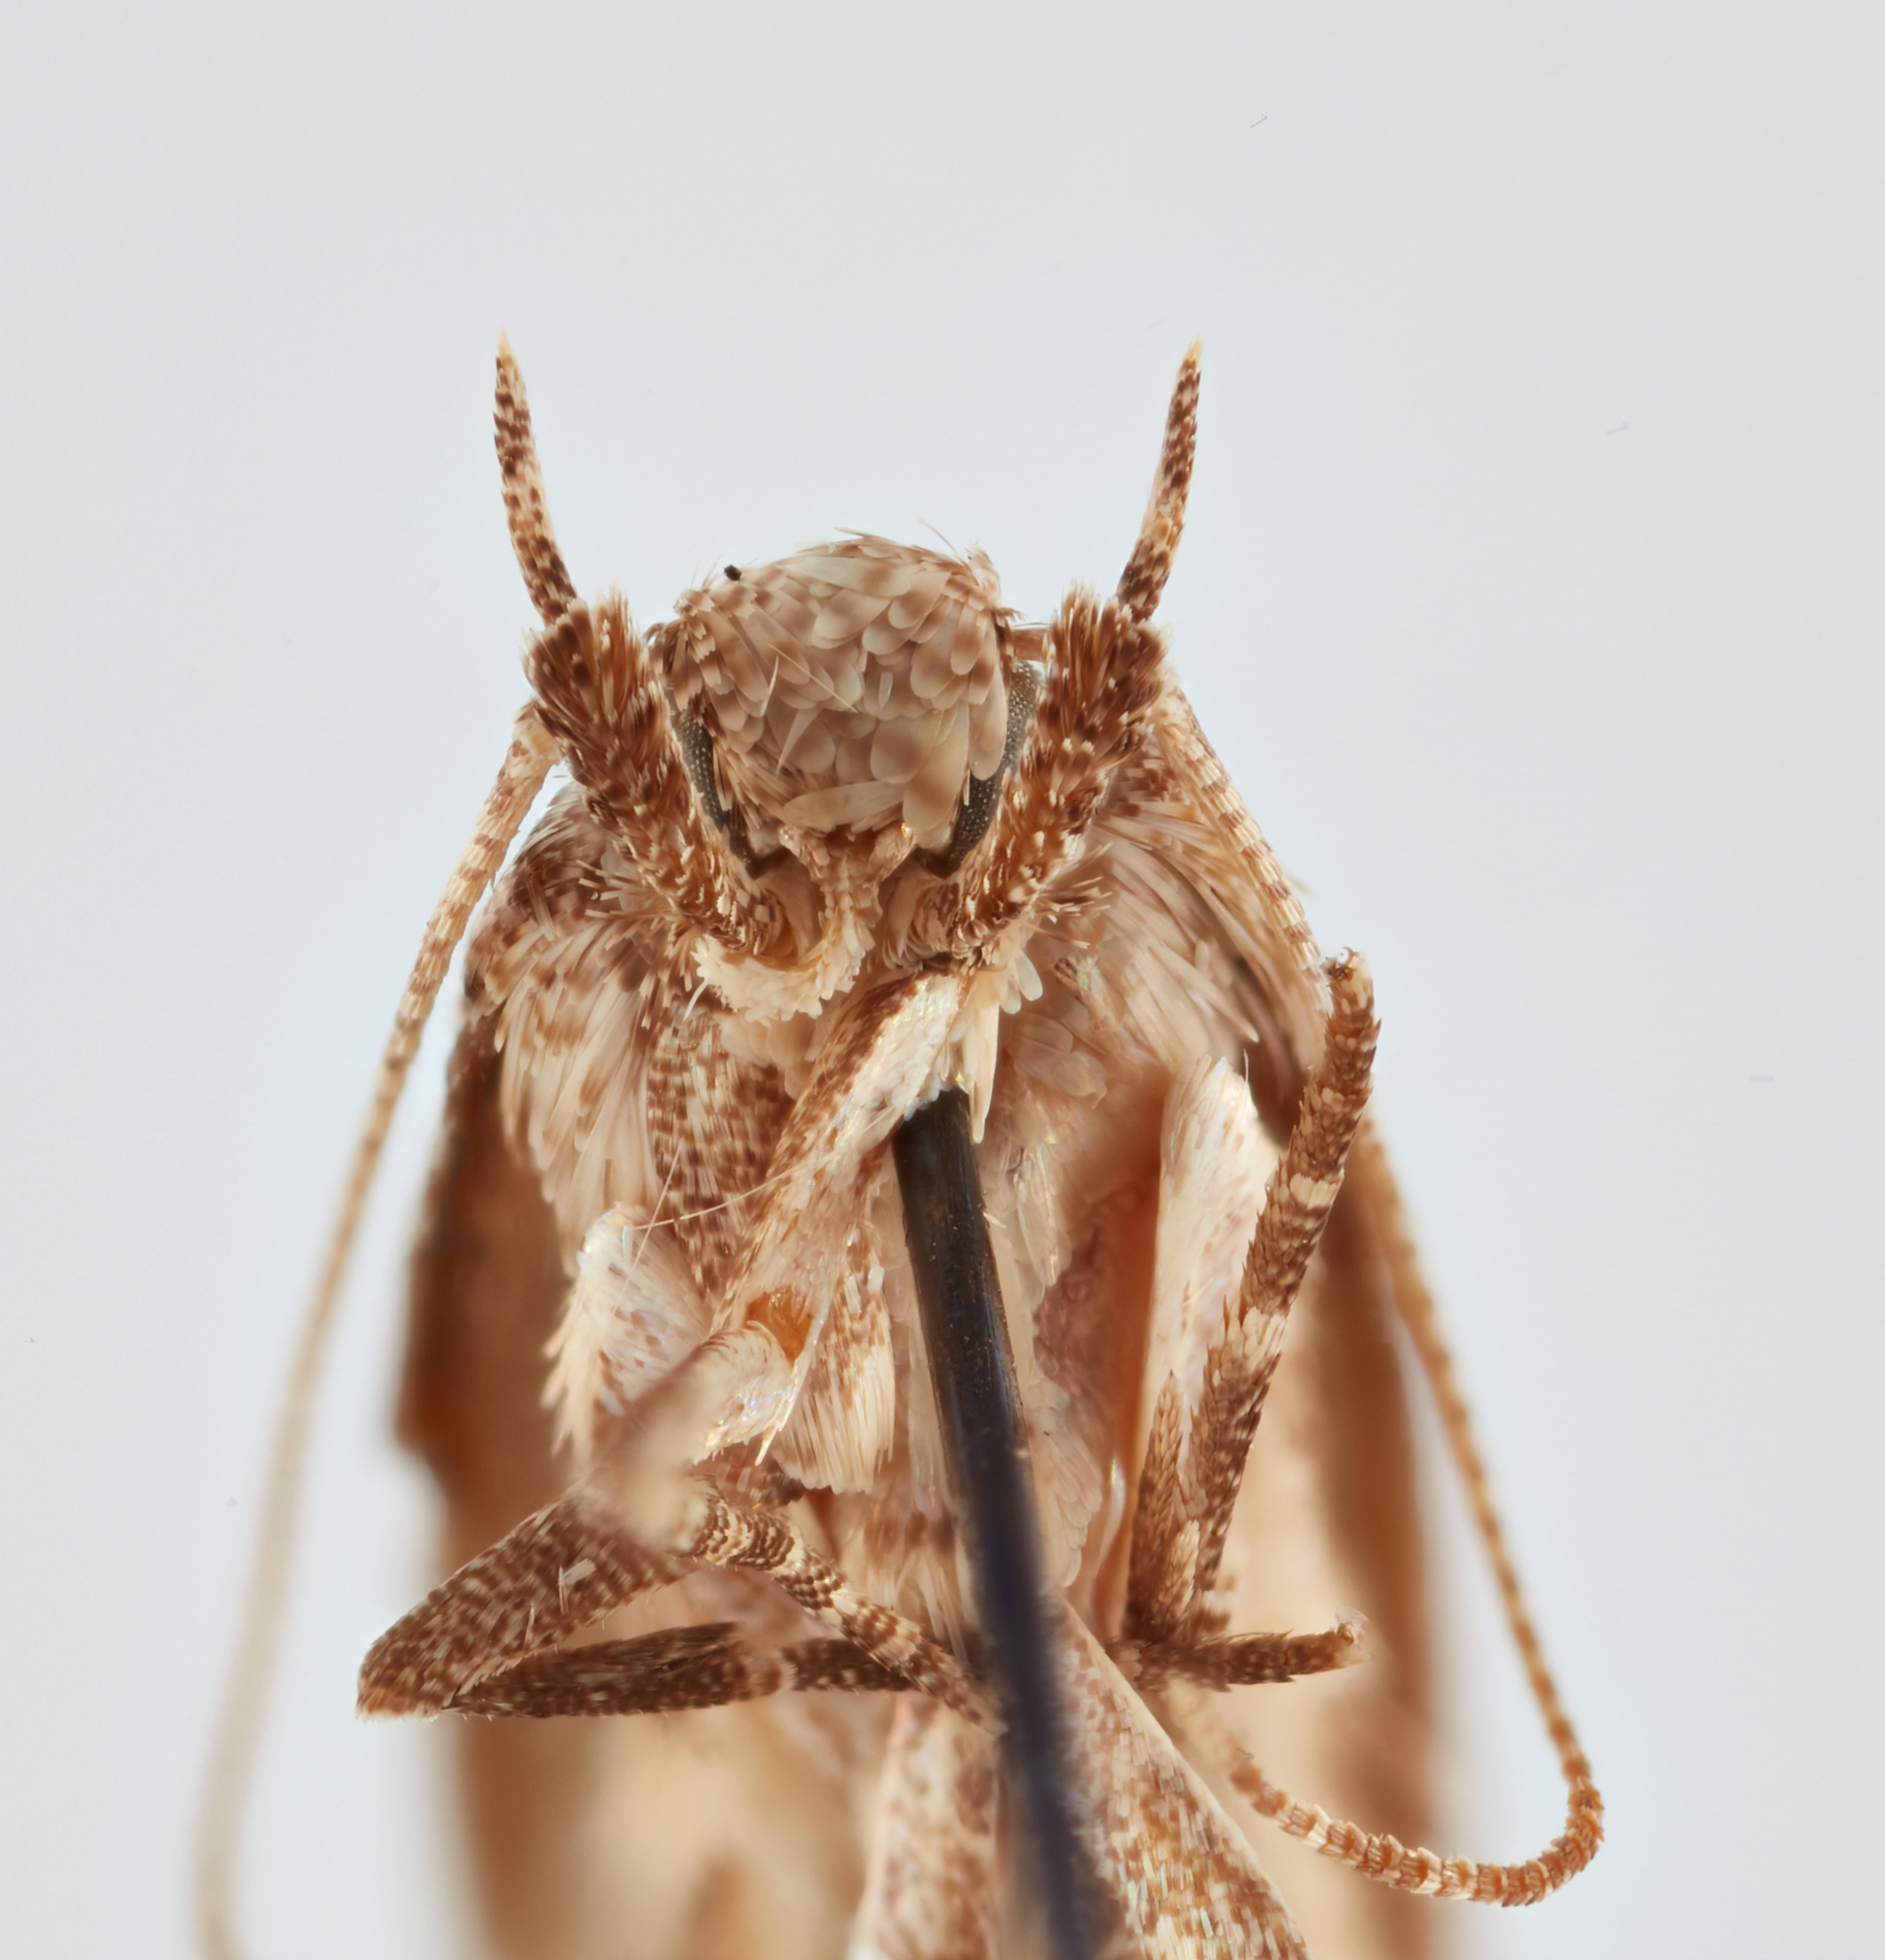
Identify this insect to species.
Symmetrischema tangolias
